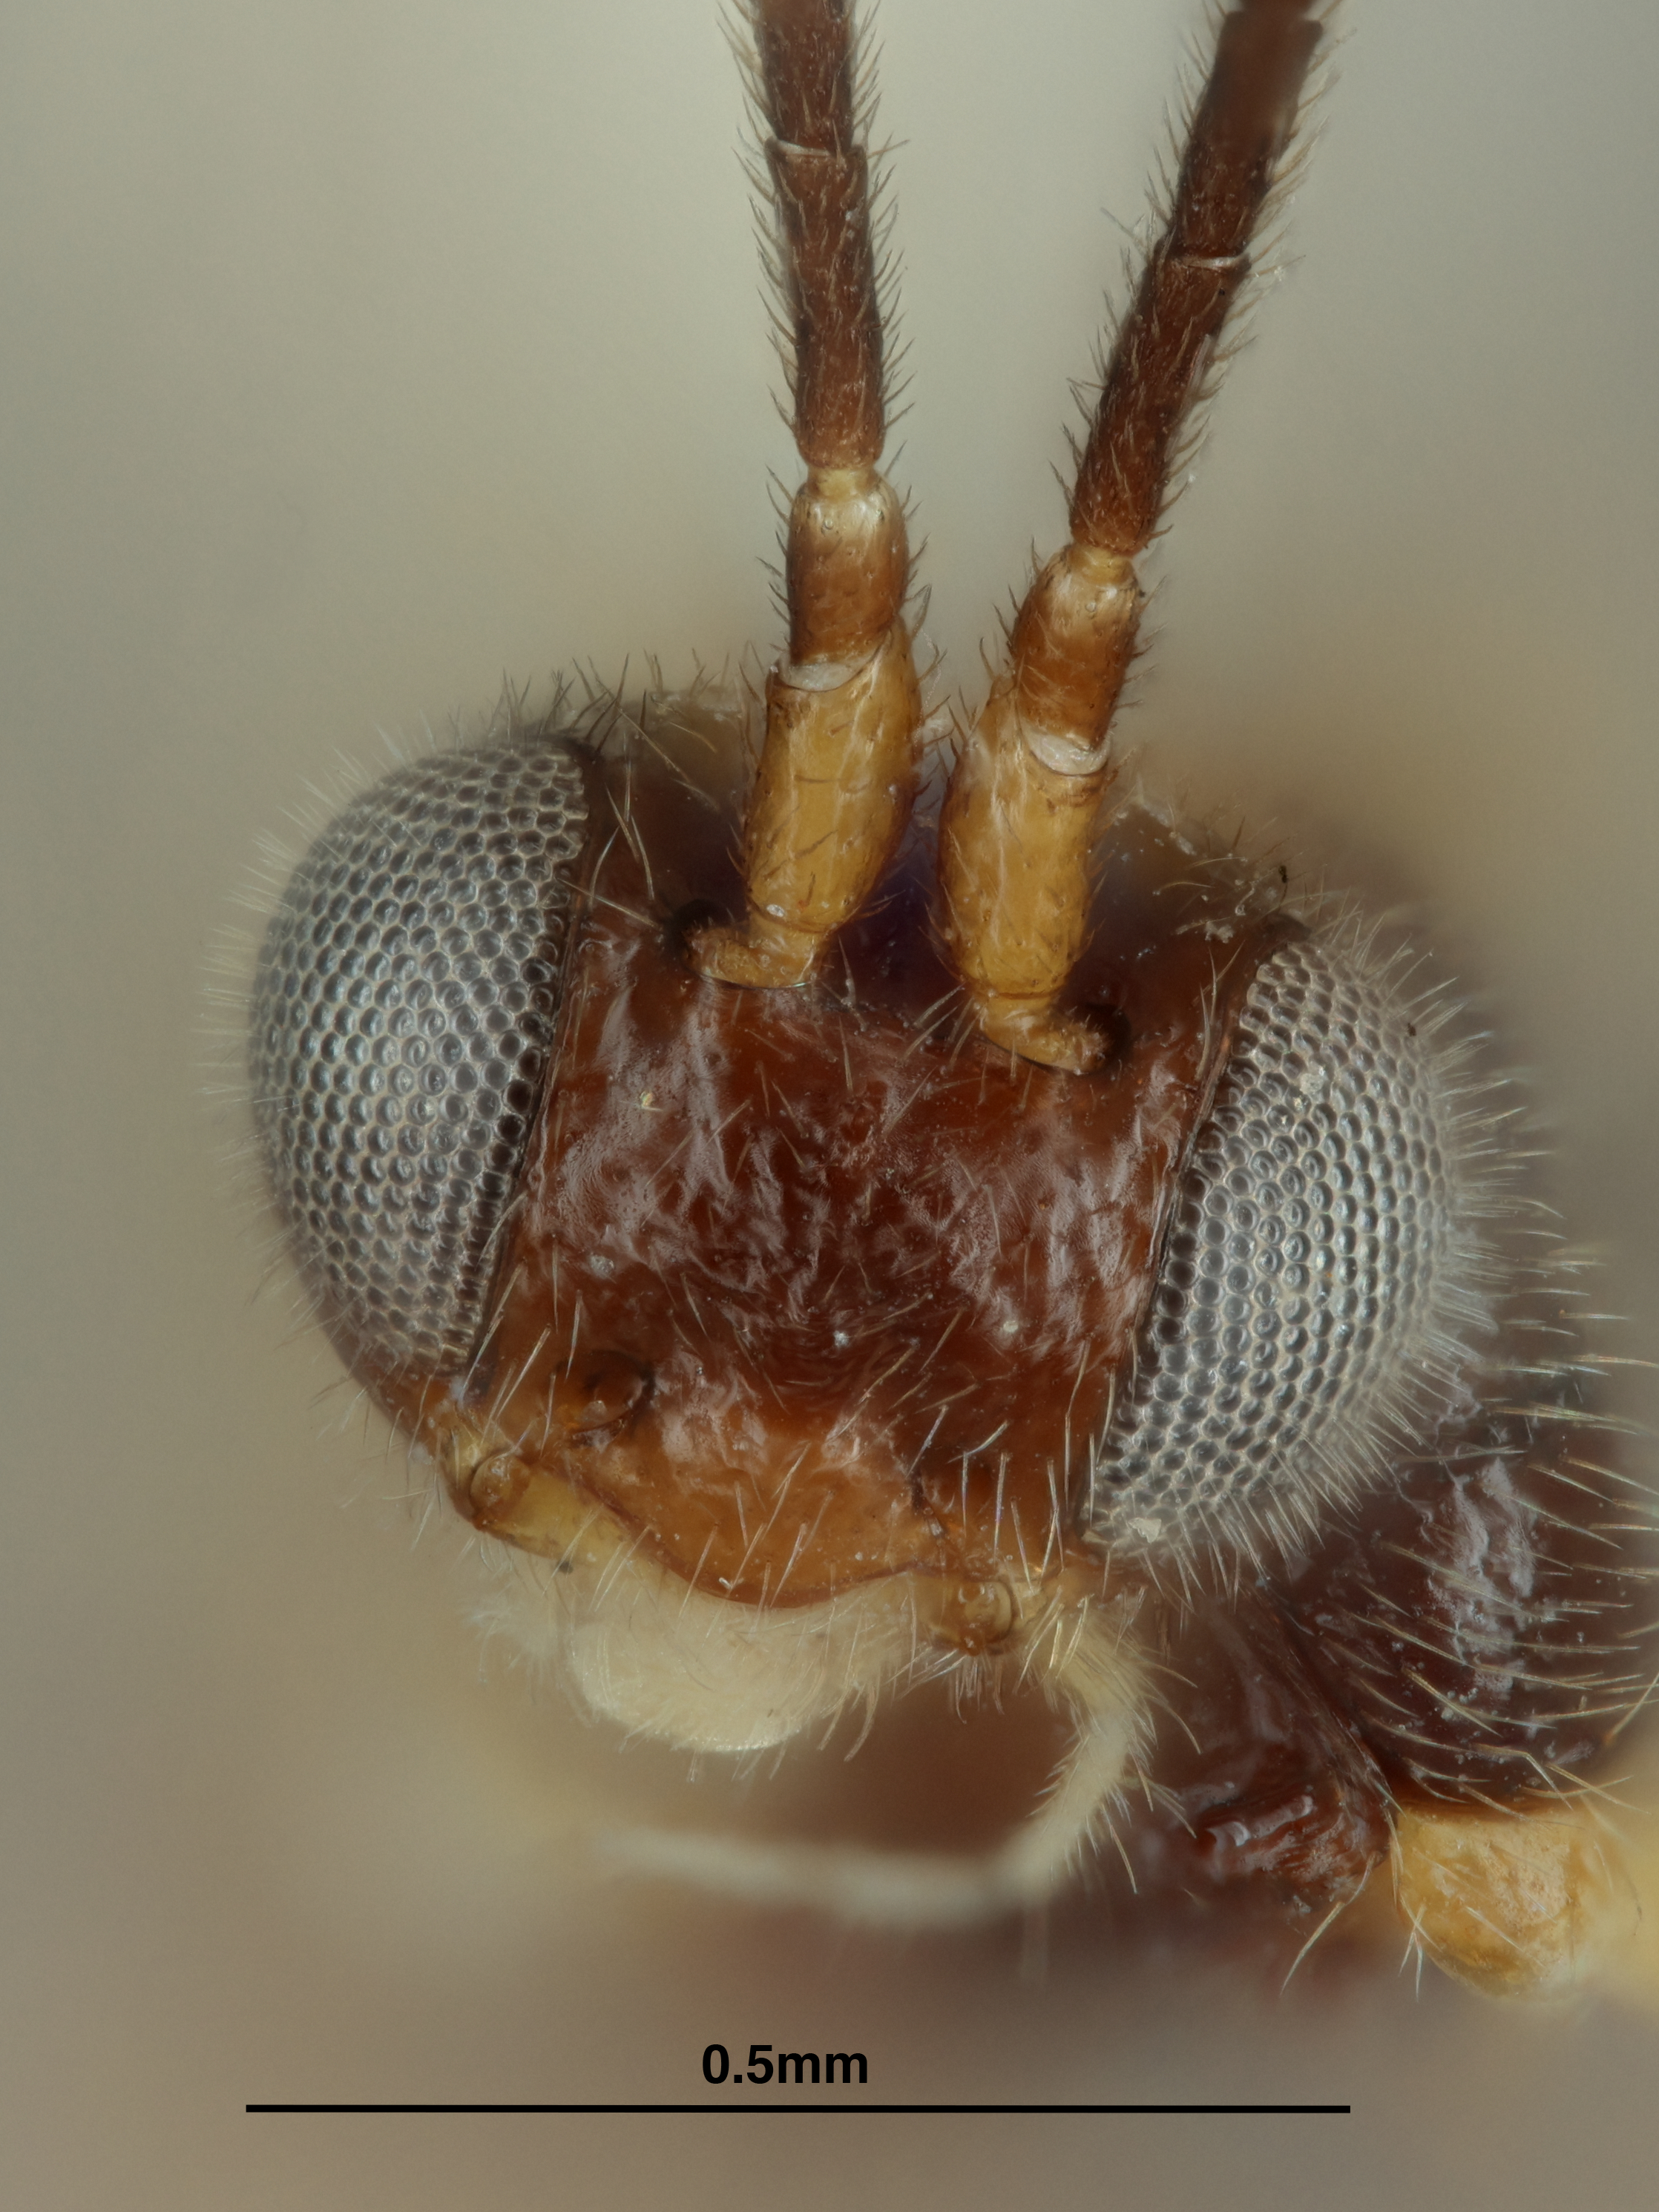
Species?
Epsilogaster williami
